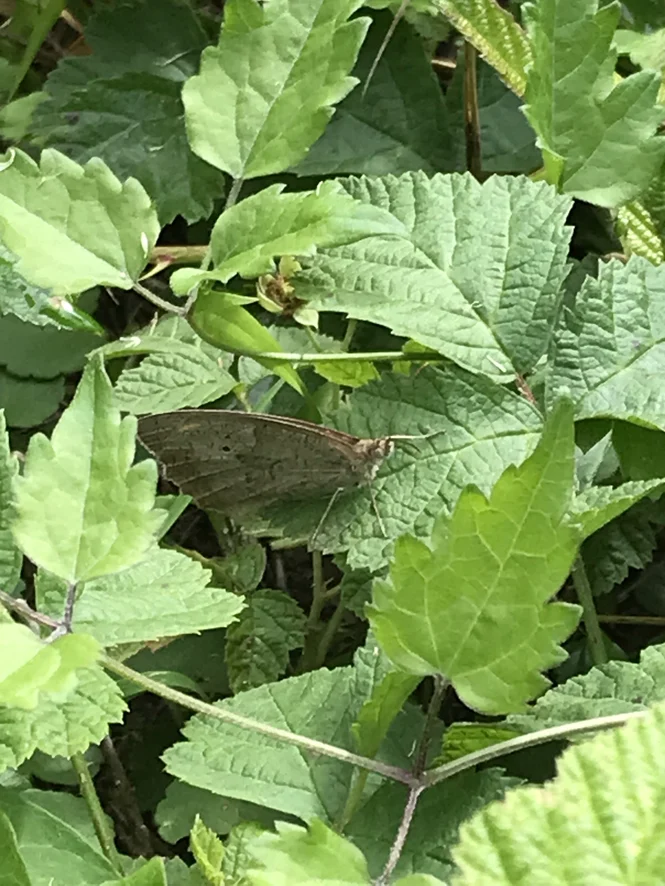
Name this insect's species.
Maniola jurtina
